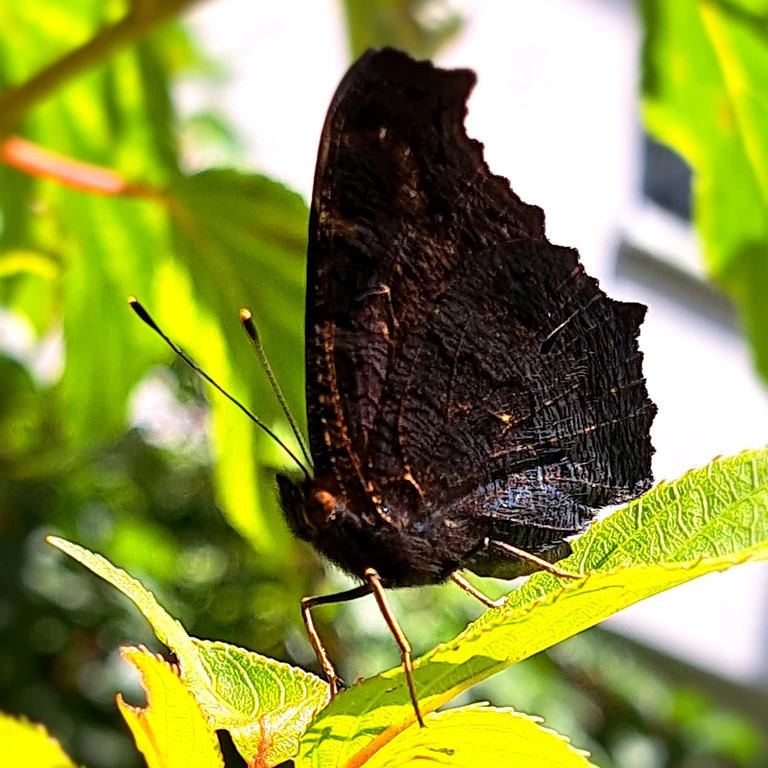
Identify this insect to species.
Aglais io
